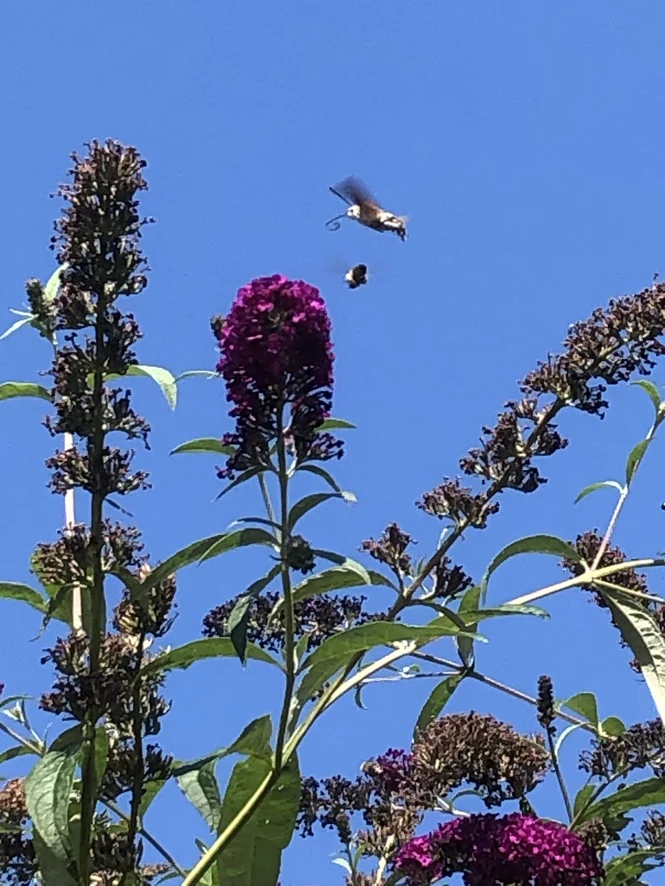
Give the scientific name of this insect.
Macroglossum stellatarum
